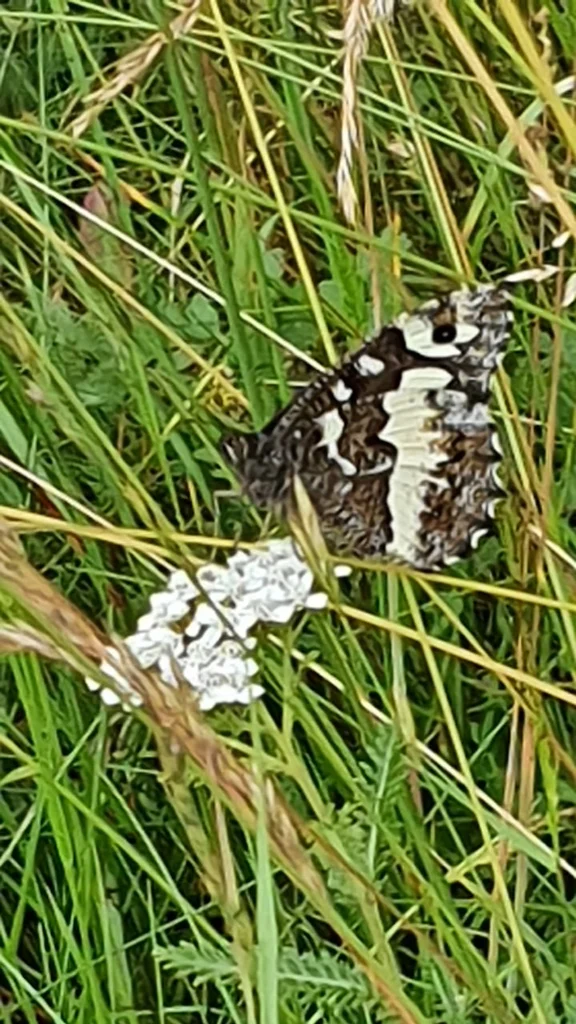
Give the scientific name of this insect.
Brintesia circe
